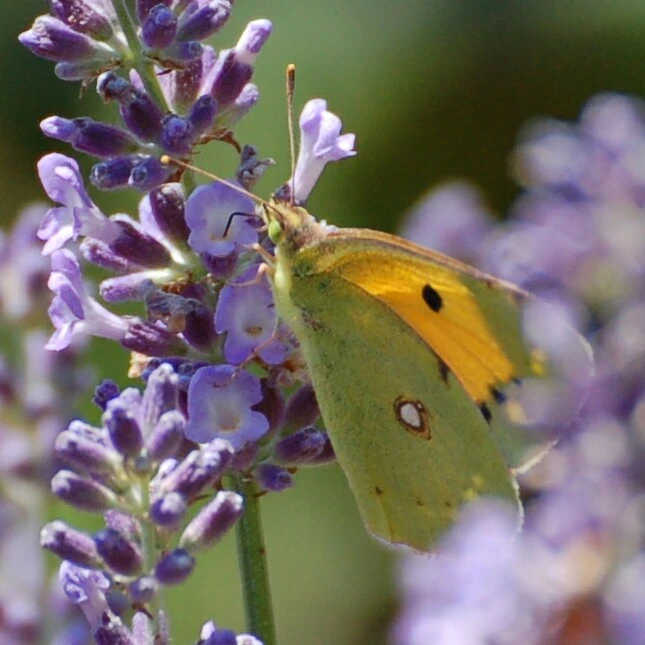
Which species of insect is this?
Colias croceus
